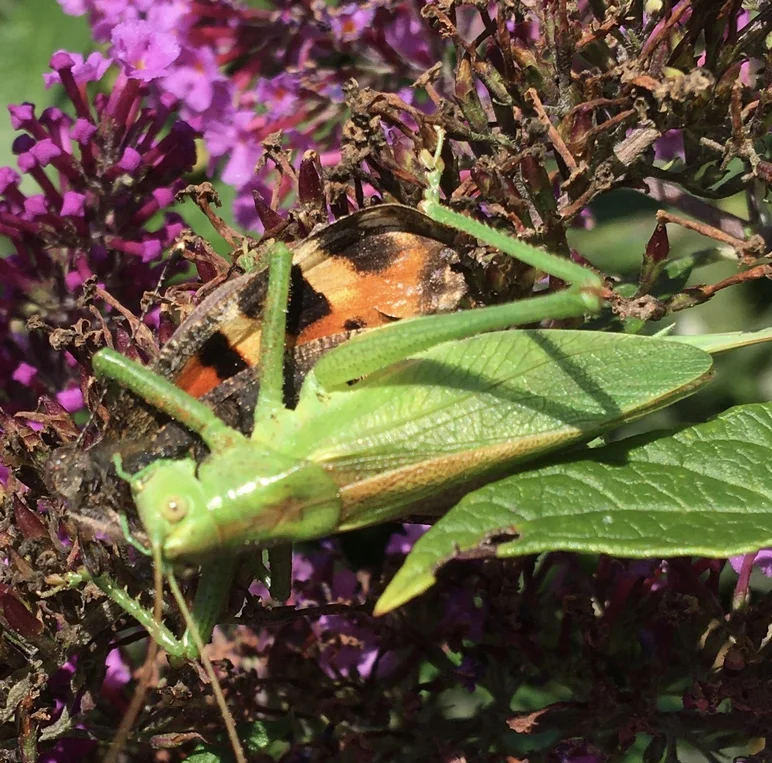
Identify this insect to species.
Aglais urticae
